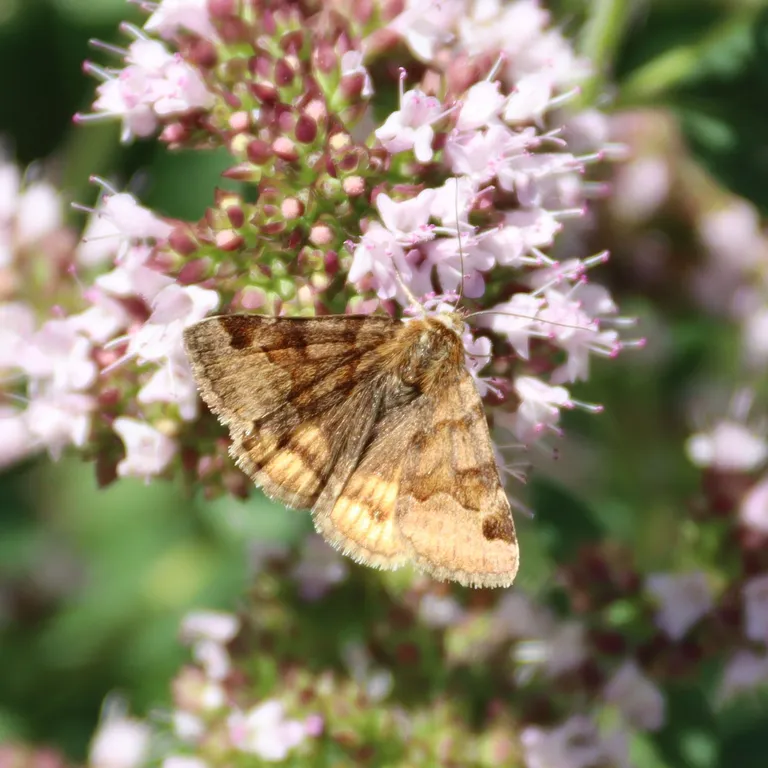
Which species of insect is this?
Euclidia glyphica
